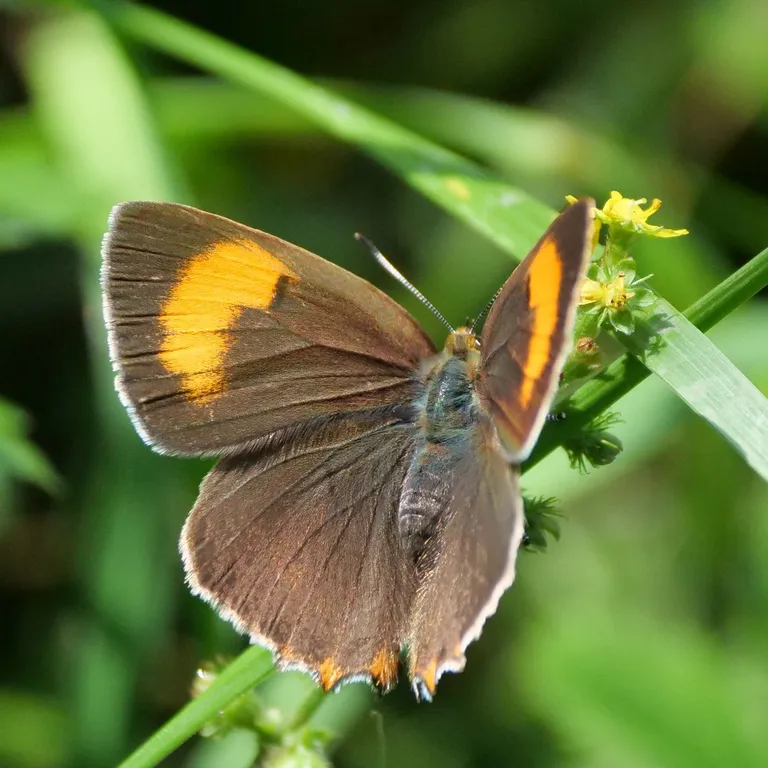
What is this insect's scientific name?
Thecla betulae
